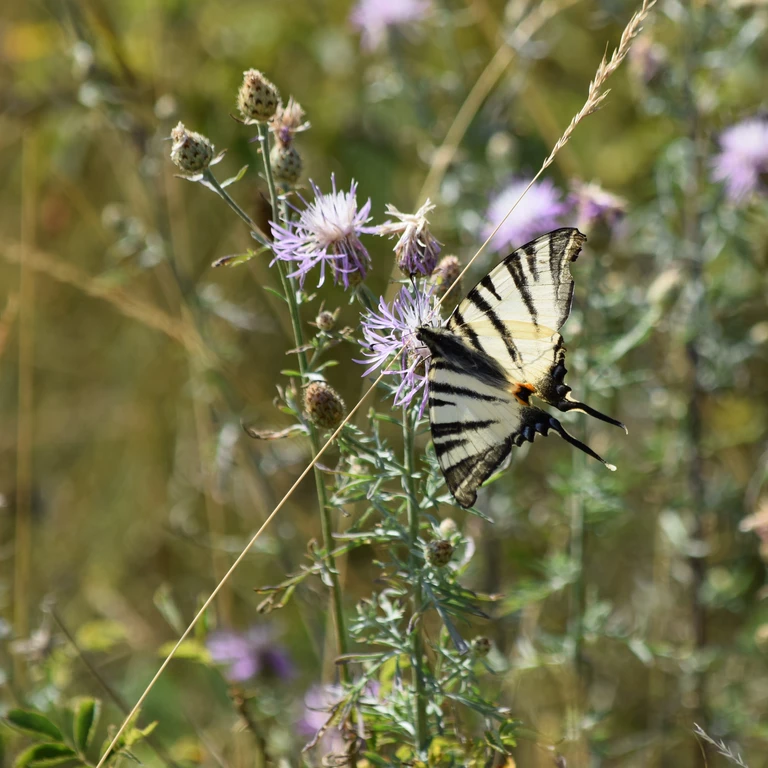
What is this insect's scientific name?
Iphiclides podalirius
